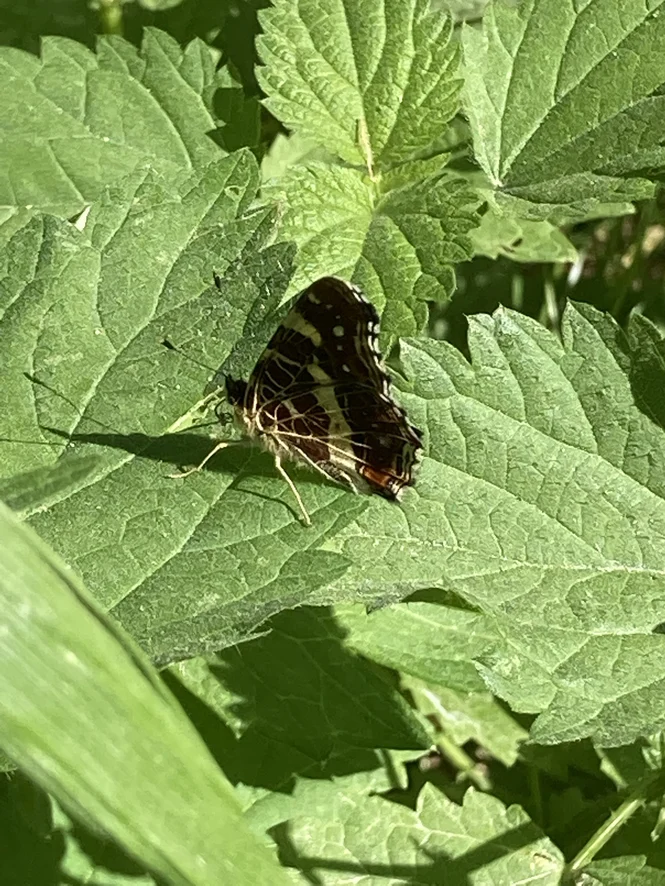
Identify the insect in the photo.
Araschnia levana
